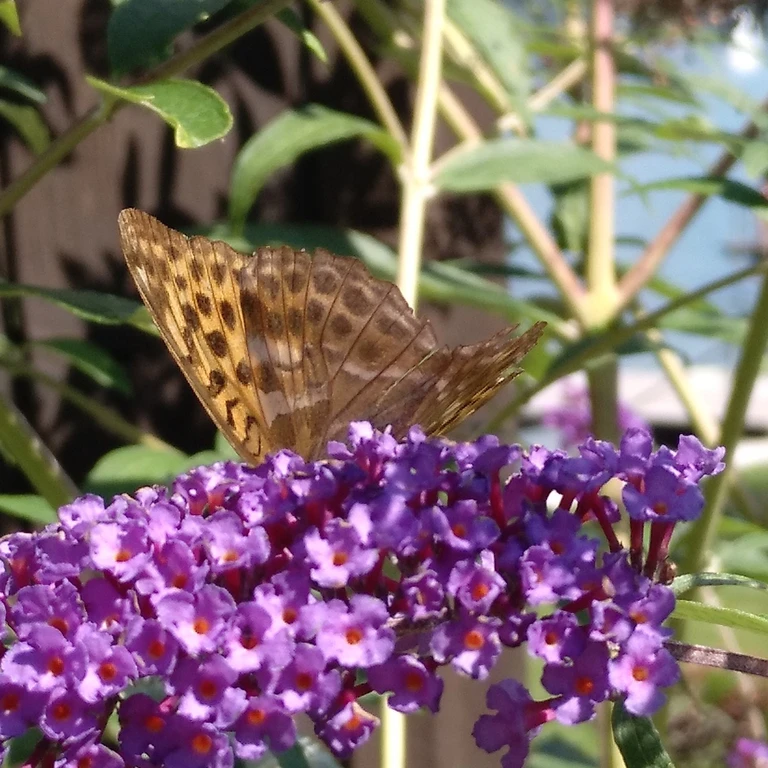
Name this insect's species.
Argynnis paphia
